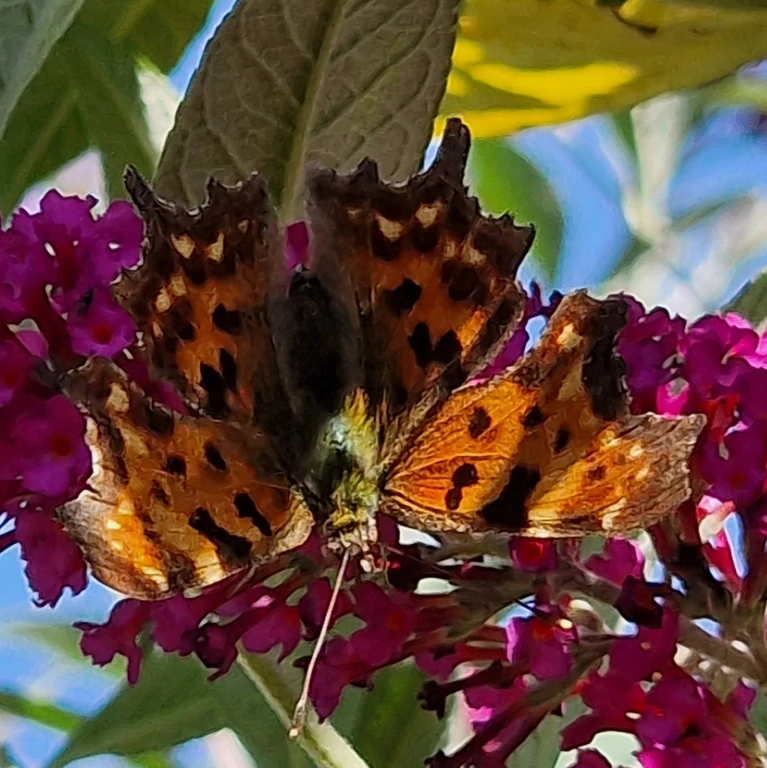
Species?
Polygonia c-album
